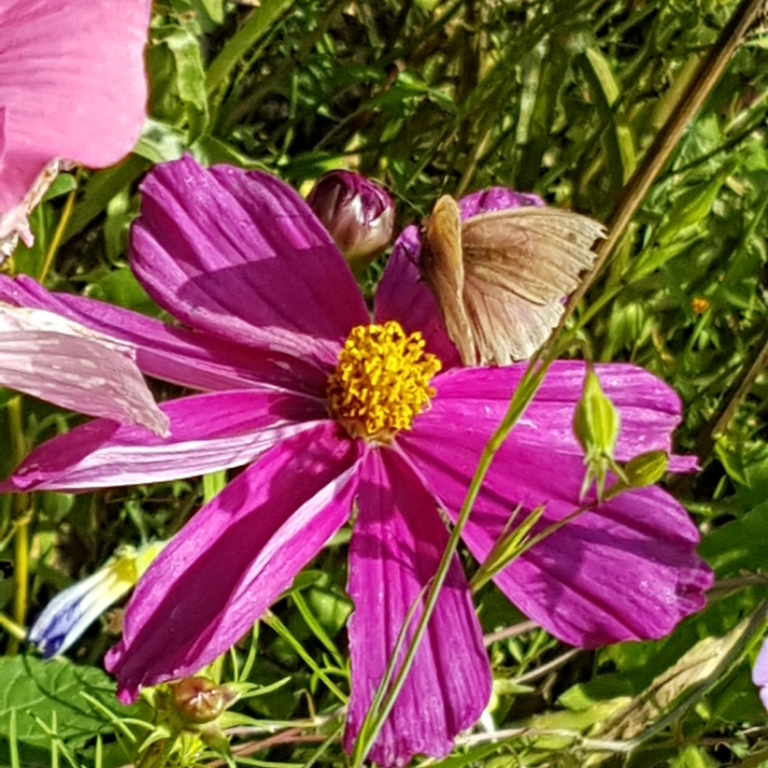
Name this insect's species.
Maniola jurtina
